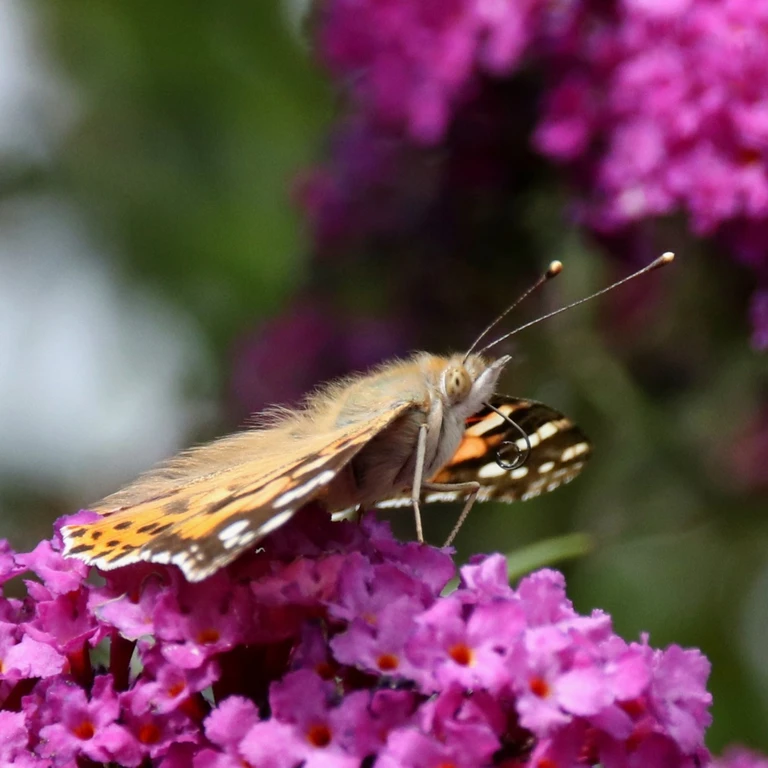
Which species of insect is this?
Vanessa cardui
